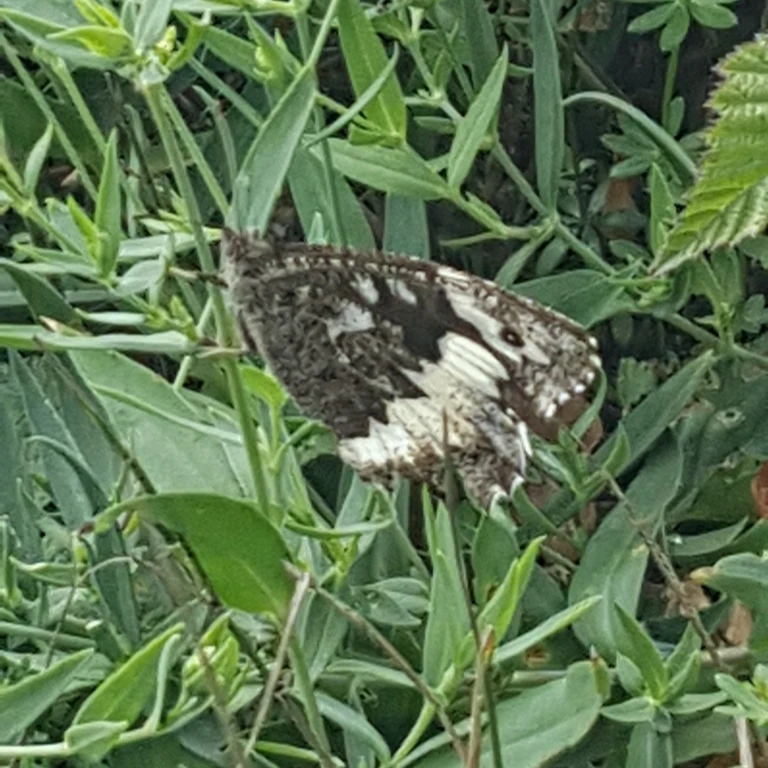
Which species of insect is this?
Brintesia circe
